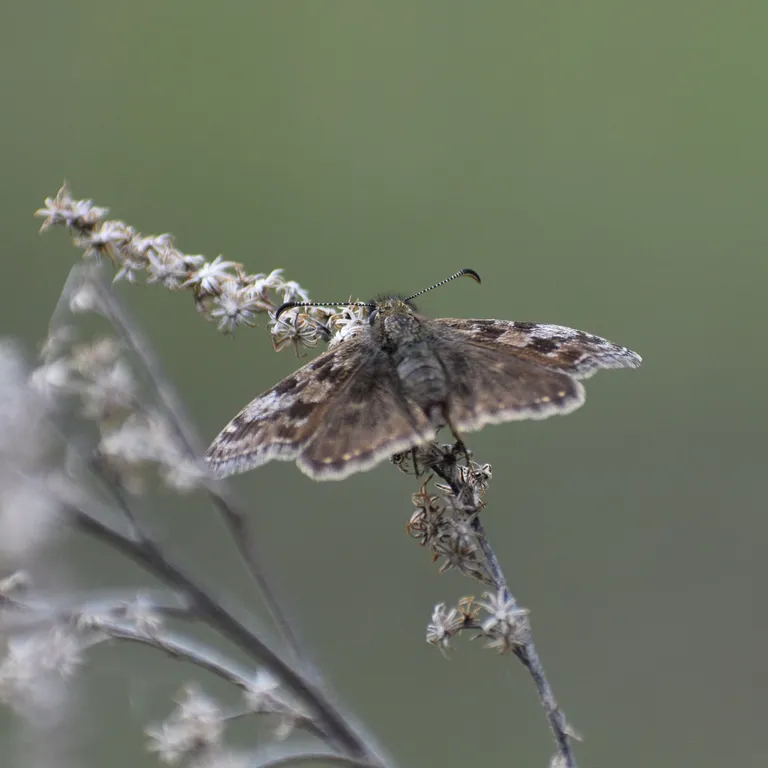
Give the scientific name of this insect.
Erynnis tages
